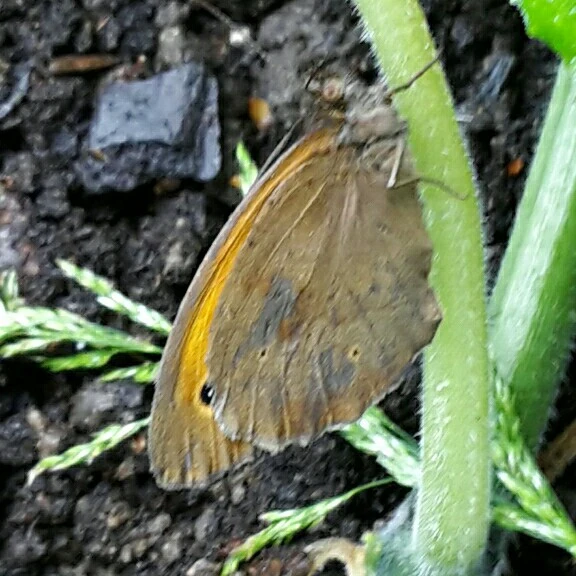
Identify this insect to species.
Maniola jurtina
